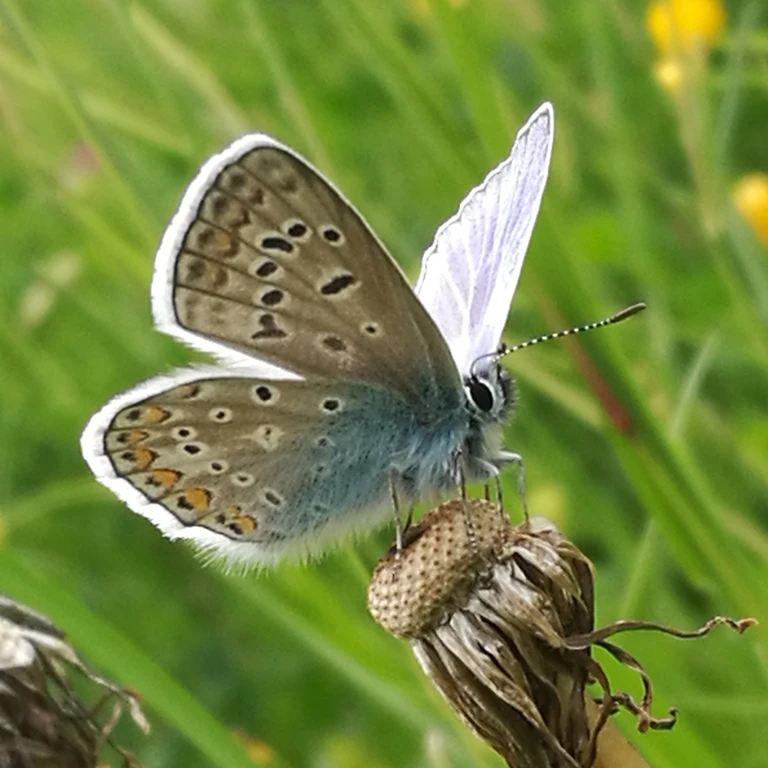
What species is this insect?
Polyommatus icarus
